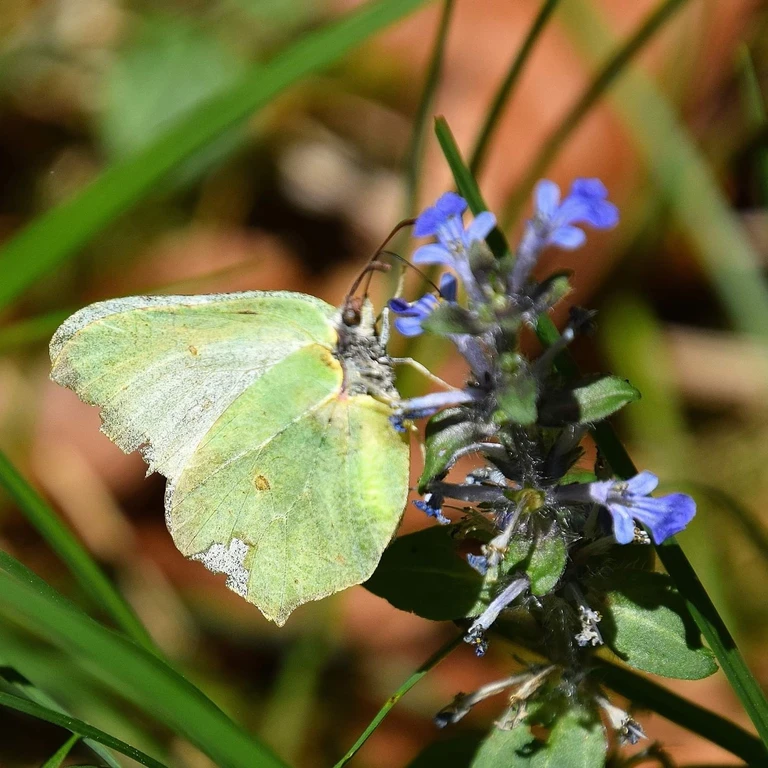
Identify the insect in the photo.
Gonepteryx rhamni
